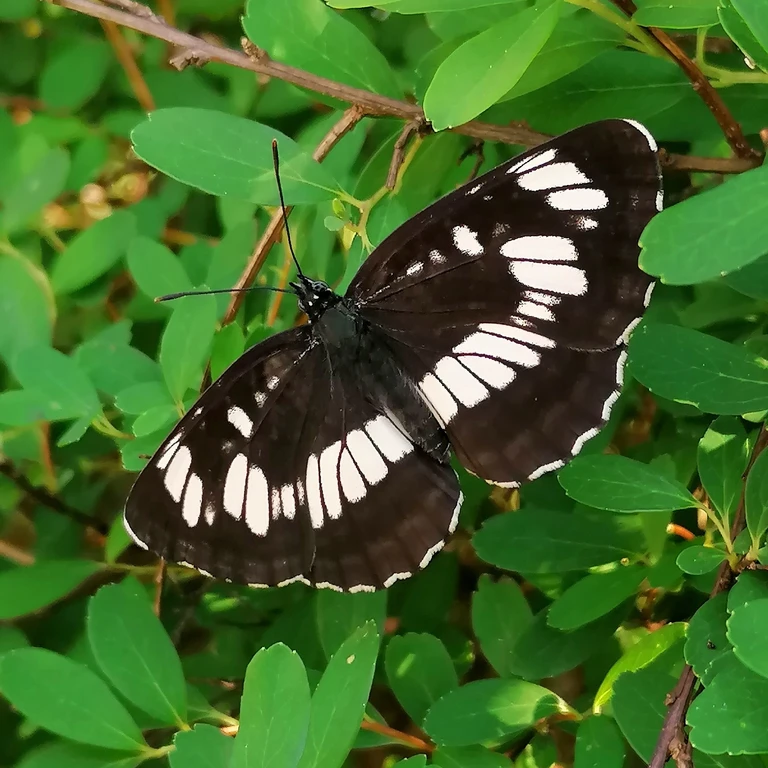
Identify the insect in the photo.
Neptis rivularis
